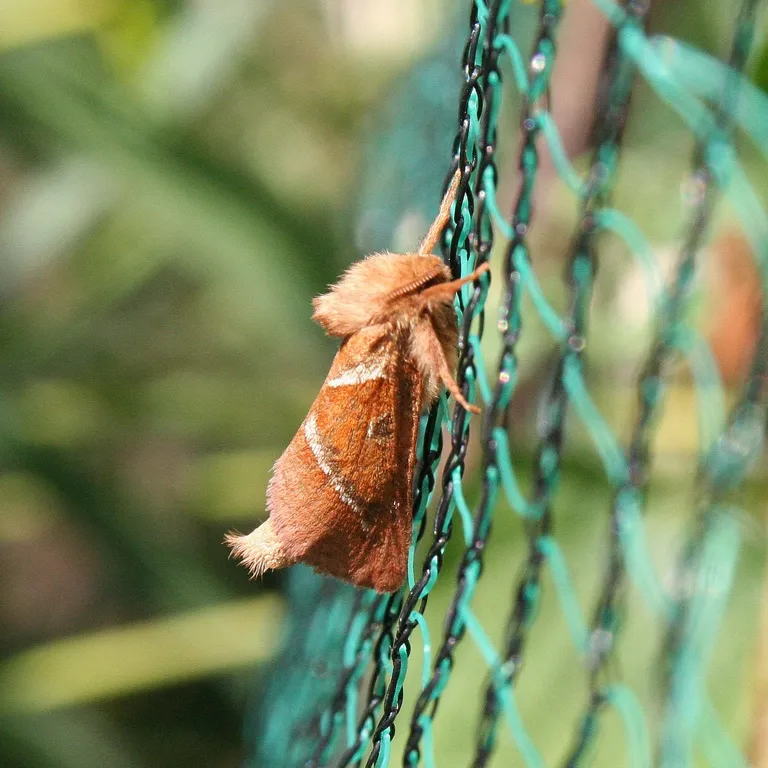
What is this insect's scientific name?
Triodia sylvina
